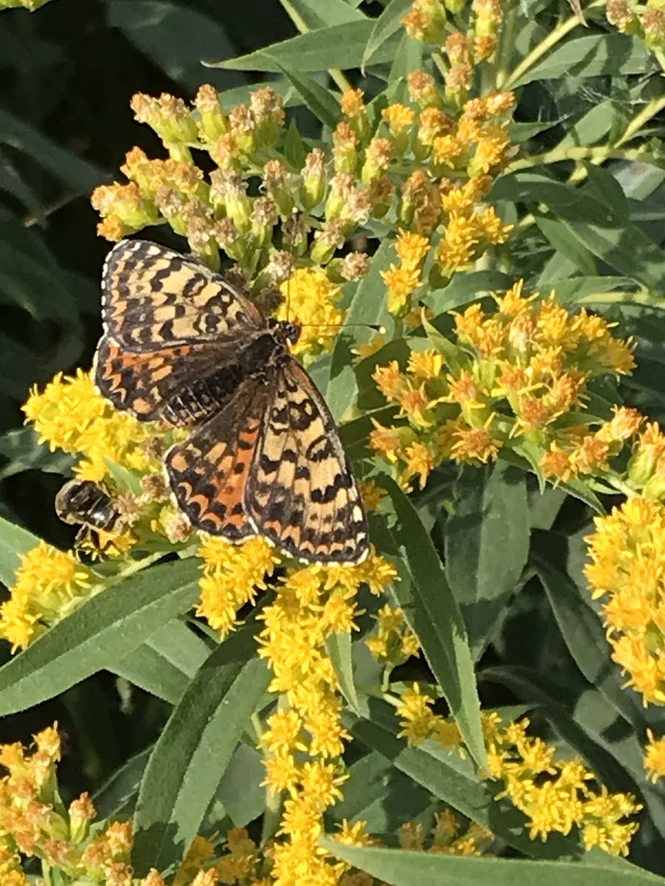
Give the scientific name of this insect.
Melitaea didyma
